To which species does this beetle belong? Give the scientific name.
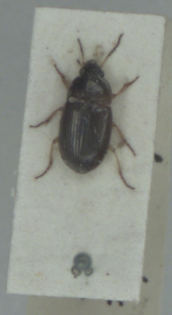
Amara lucida
